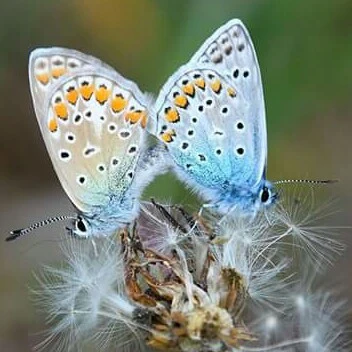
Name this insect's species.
Polyommatus icarus
